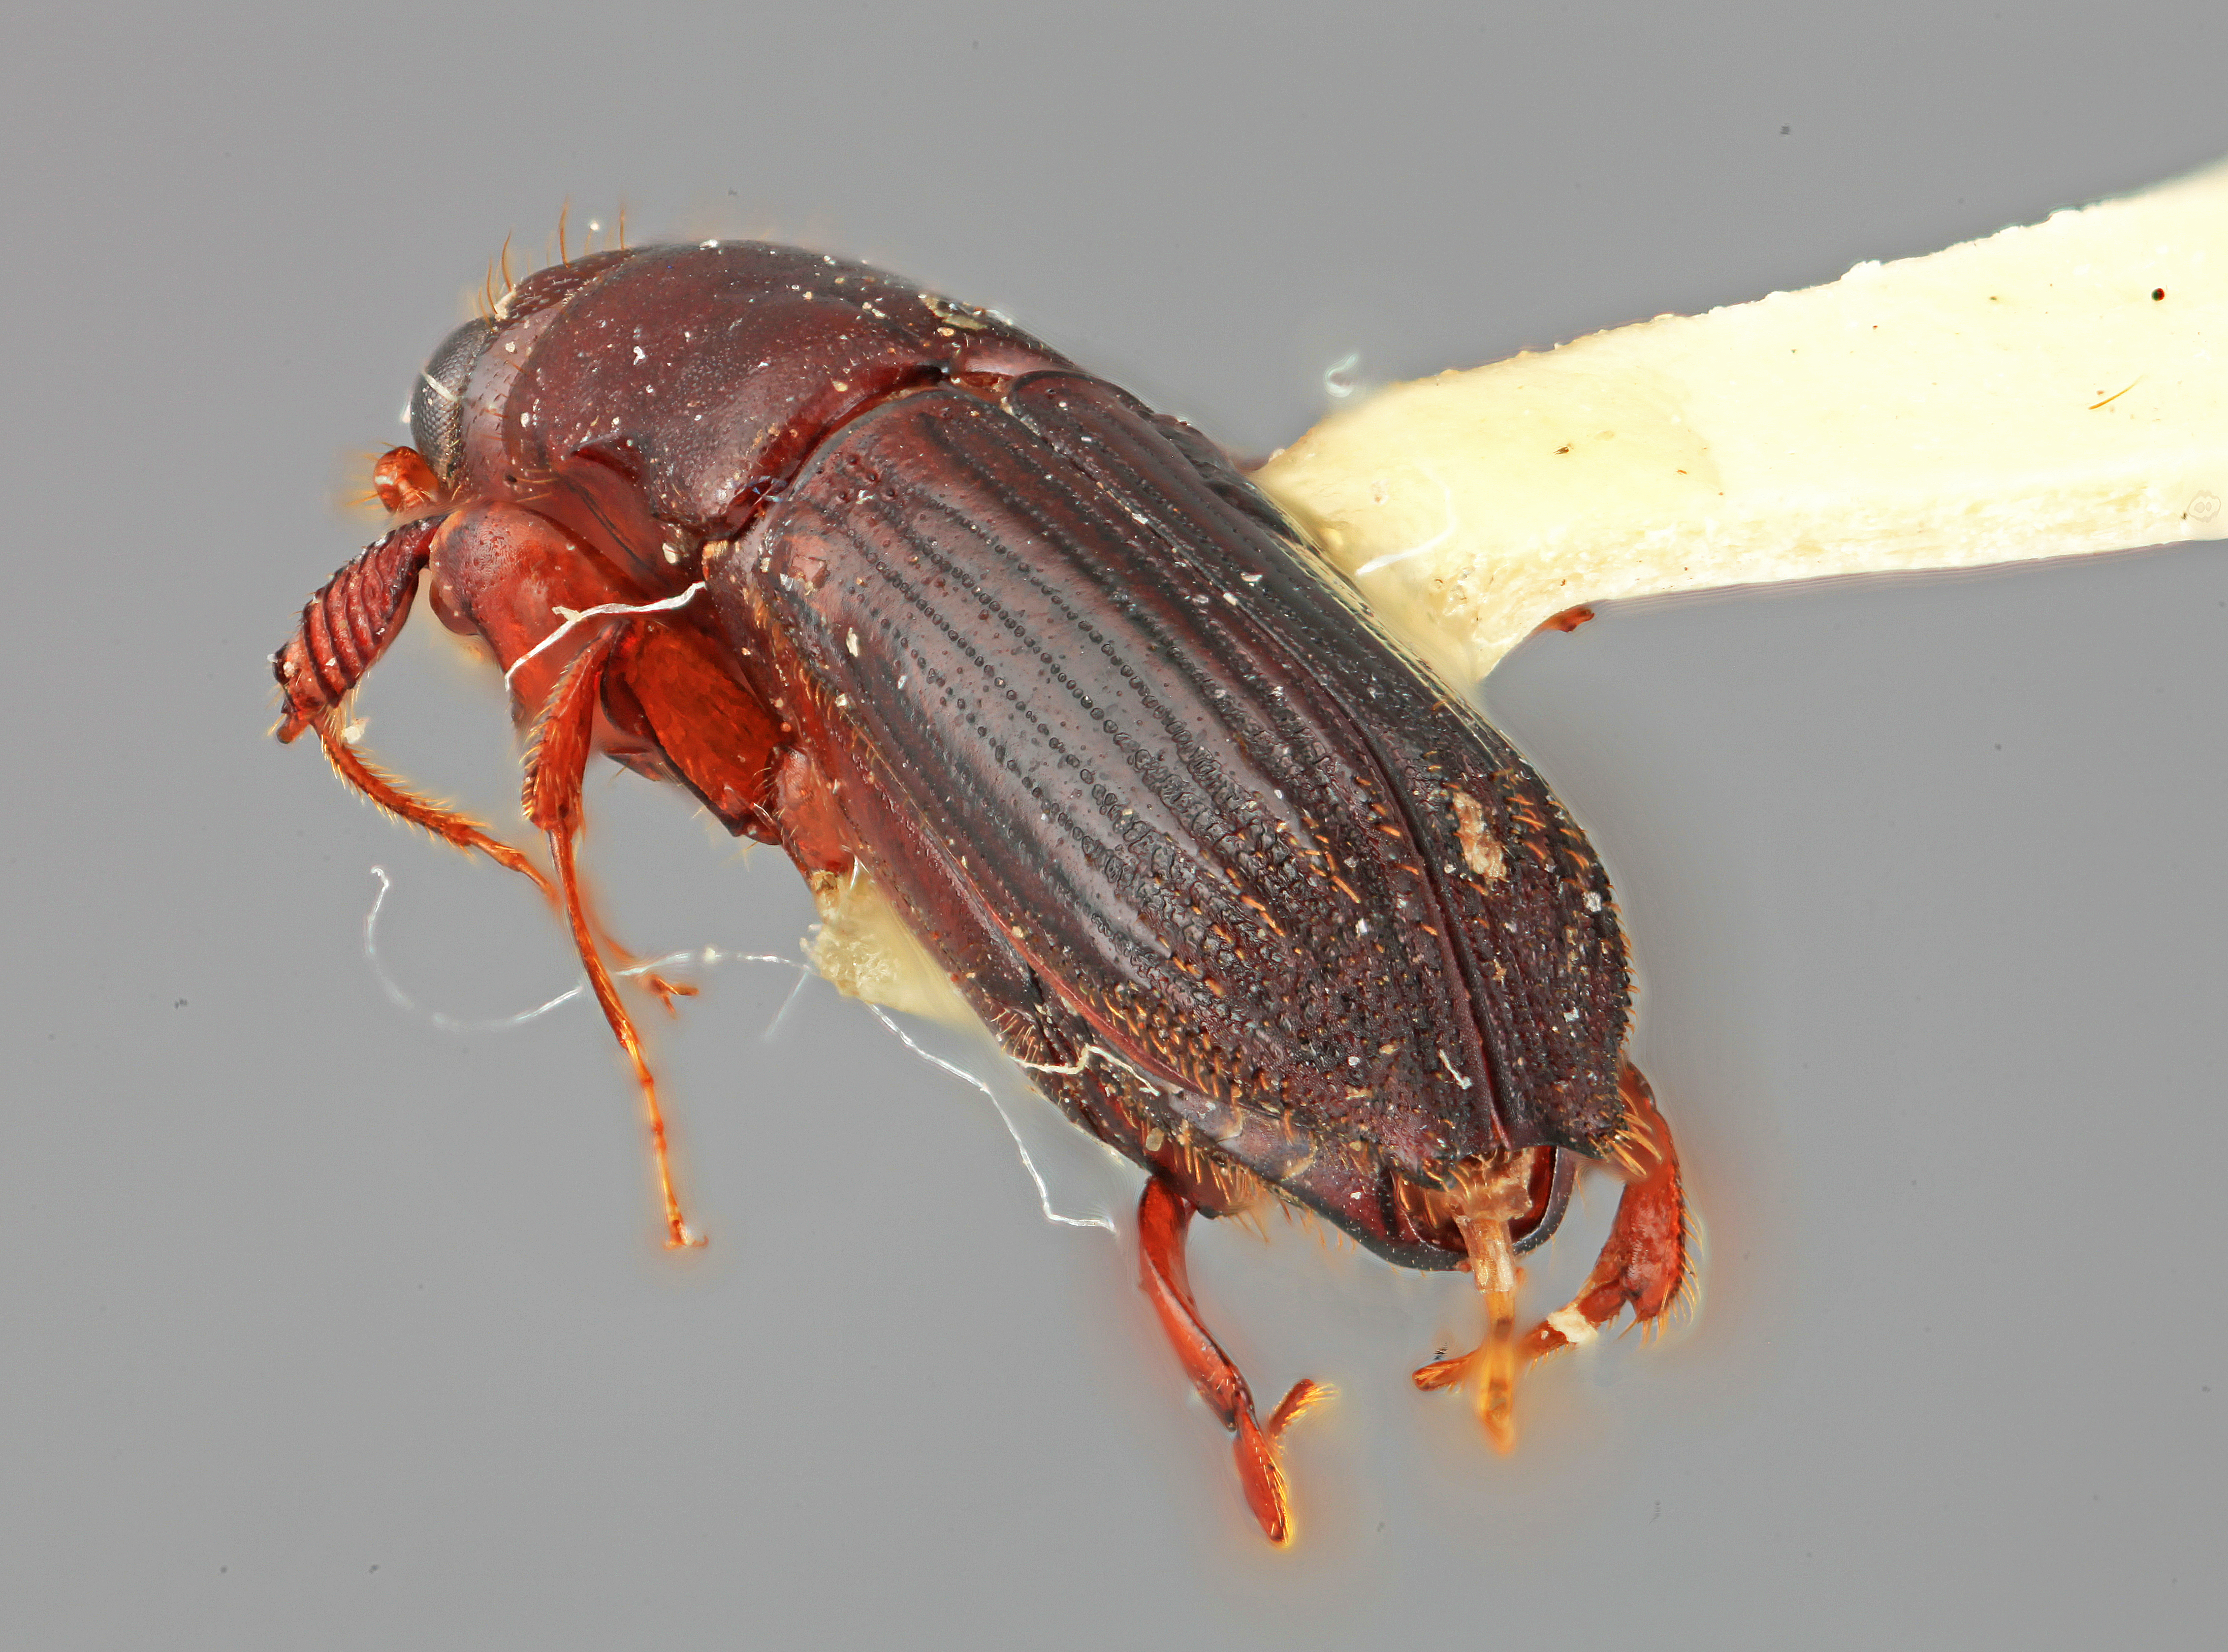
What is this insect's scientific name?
Platypus longior
